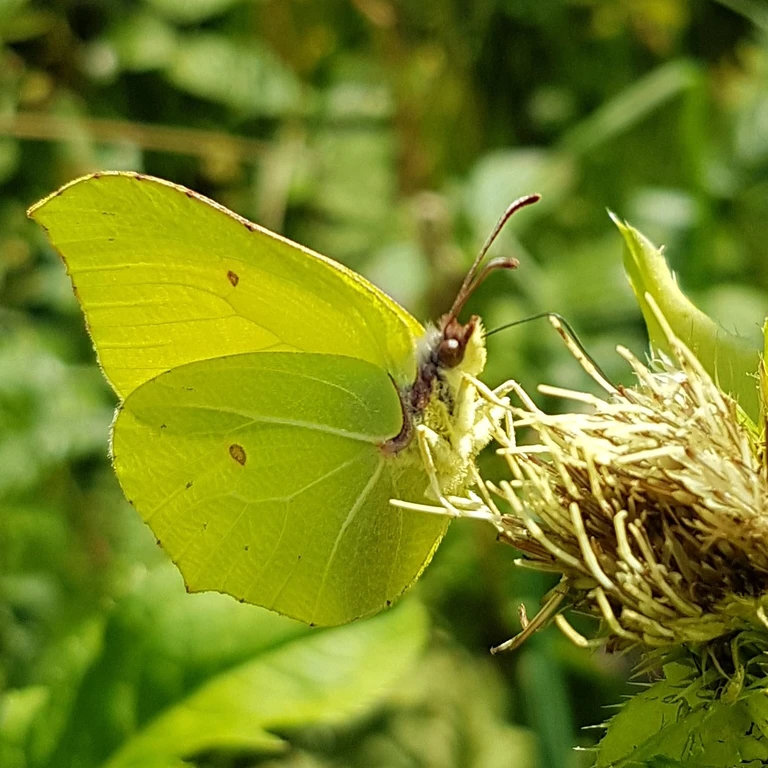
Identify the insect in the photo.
Gonepteryx rhamni
